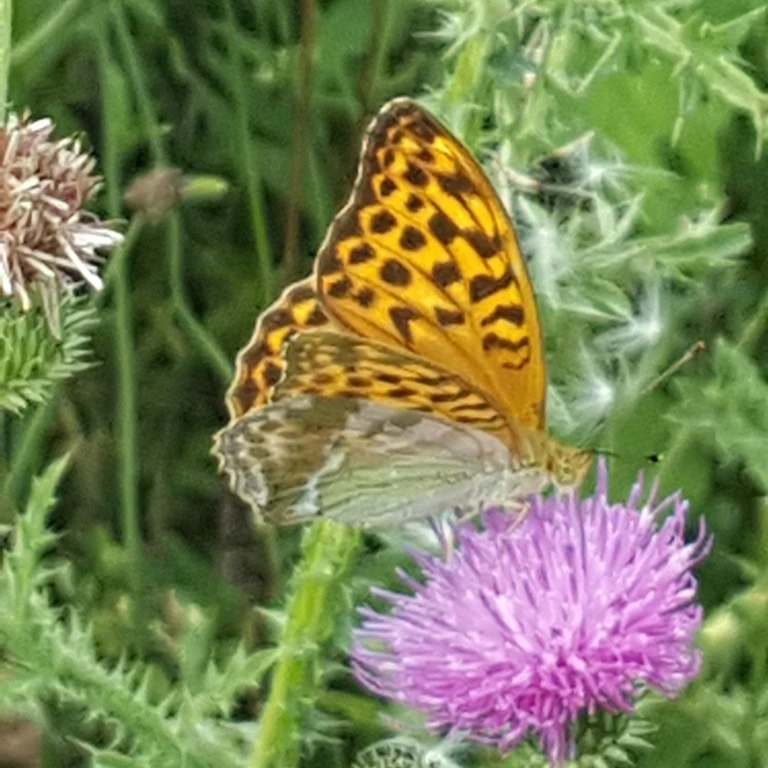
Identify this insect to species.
Argynnis paphia
